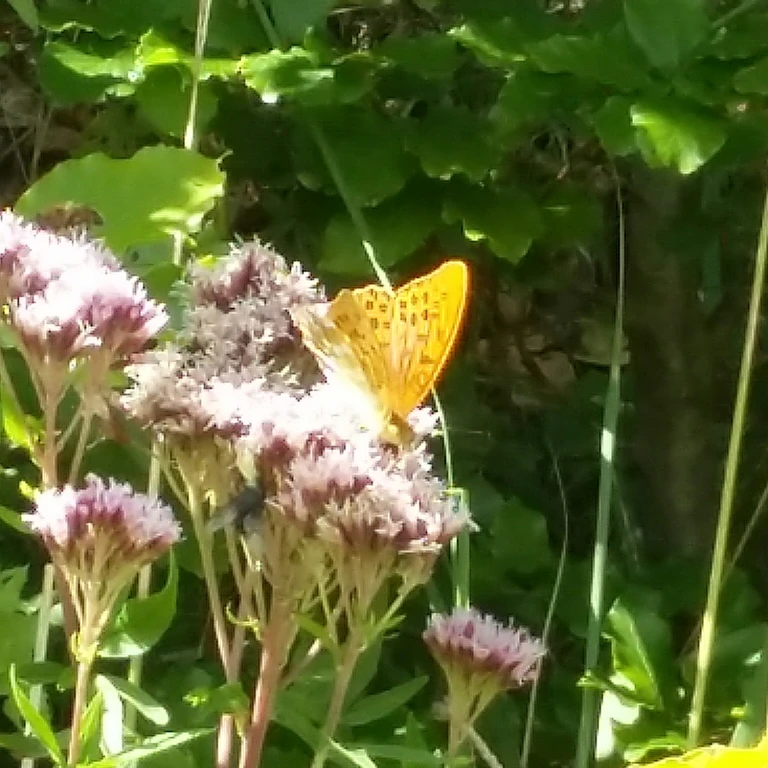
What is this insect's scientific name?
Argynnis paphia
